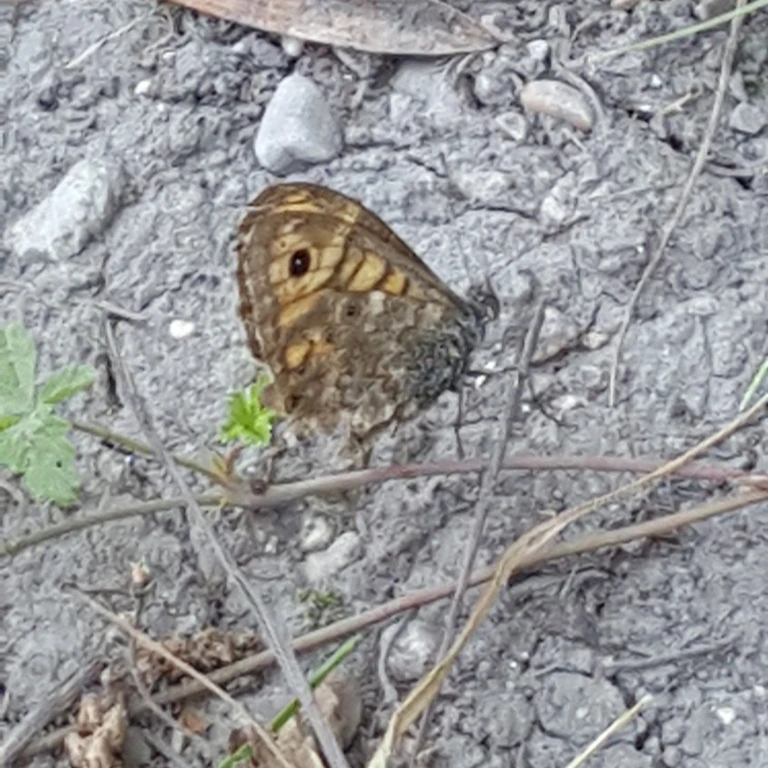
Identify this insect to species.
Lasiommata megera (also Pararge megera)
